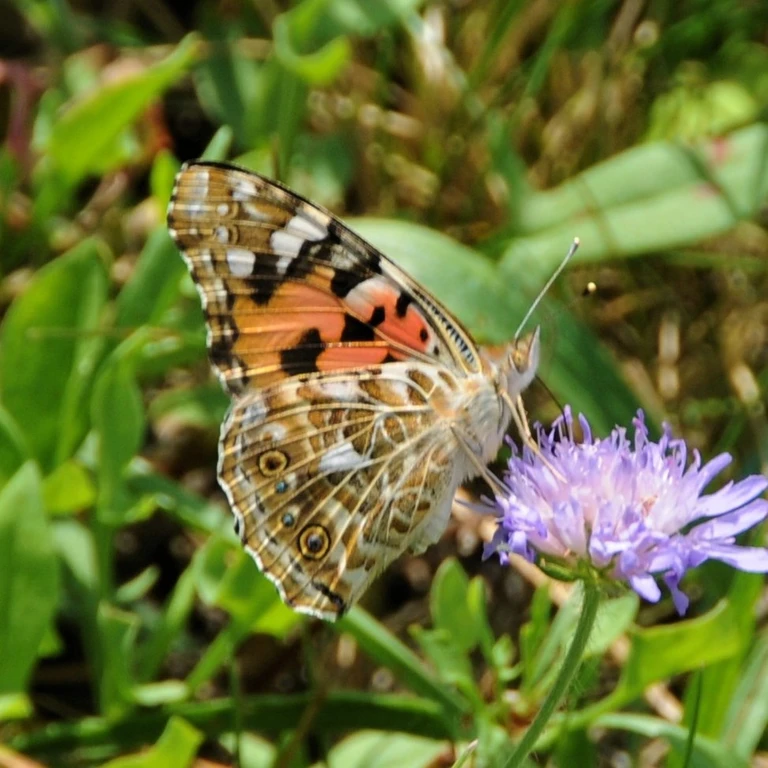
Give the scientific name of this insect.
Vanessa cardui
